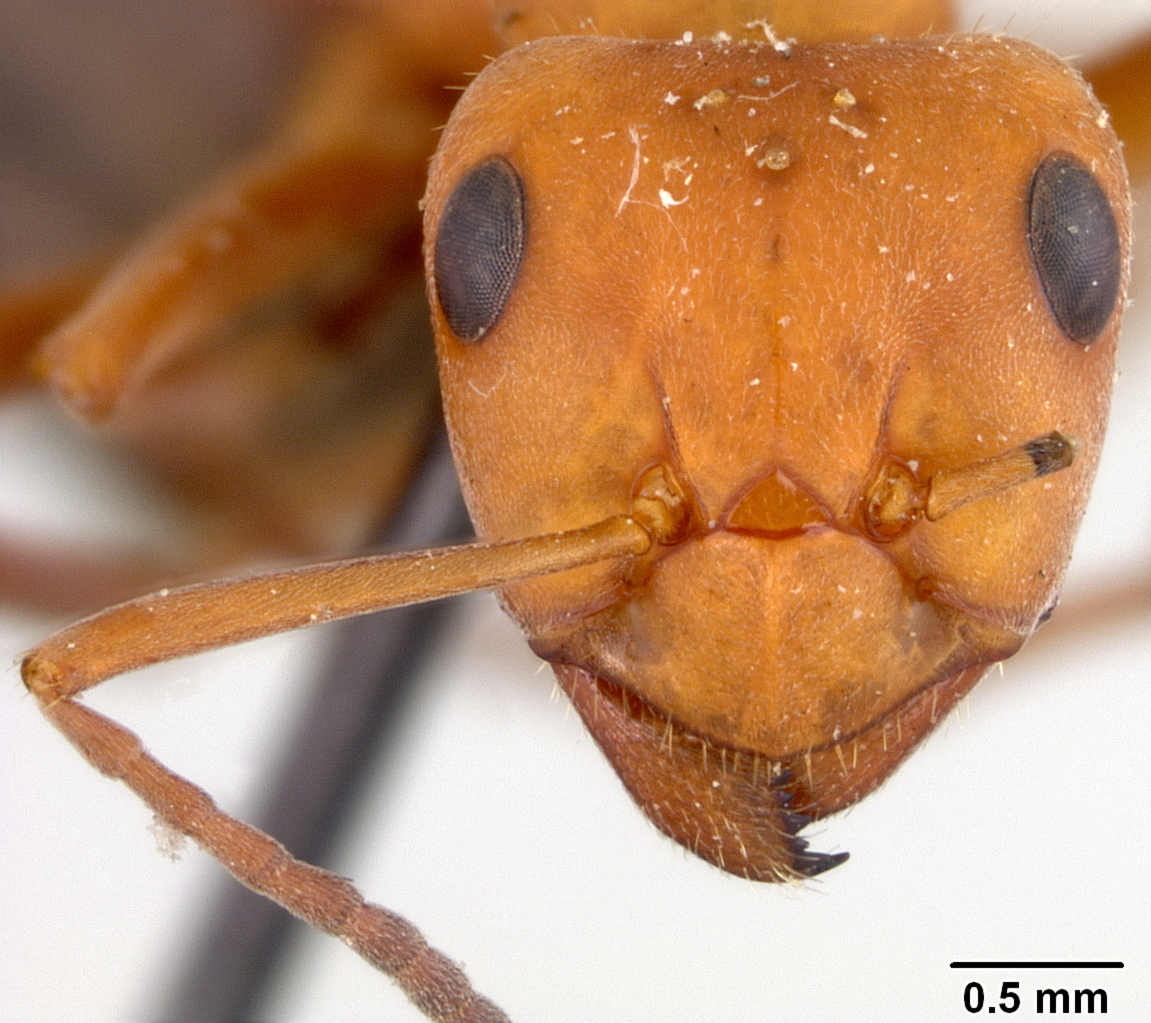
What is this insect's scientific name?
Formica truncicola
